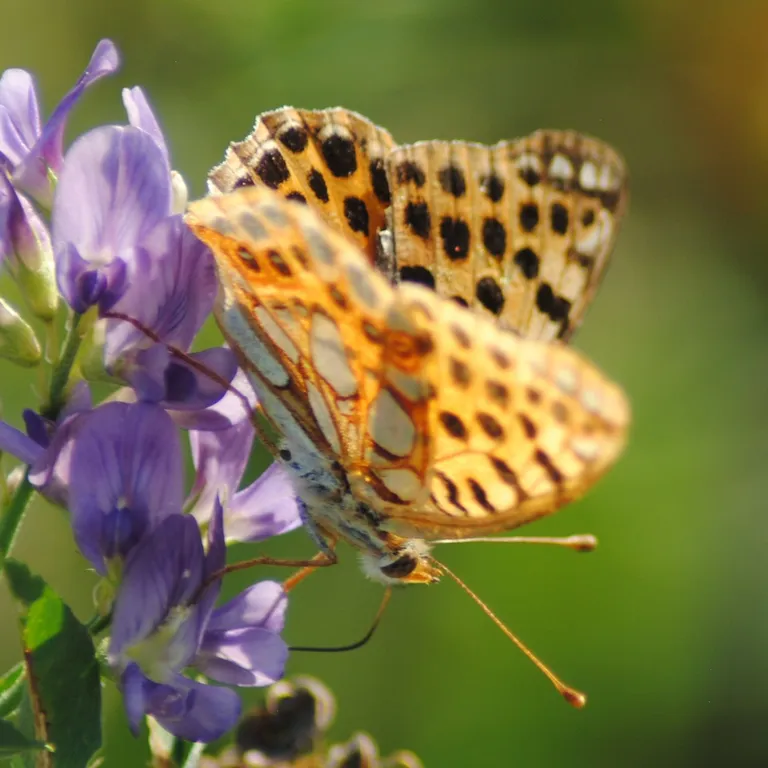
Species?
Issoria lathonia
